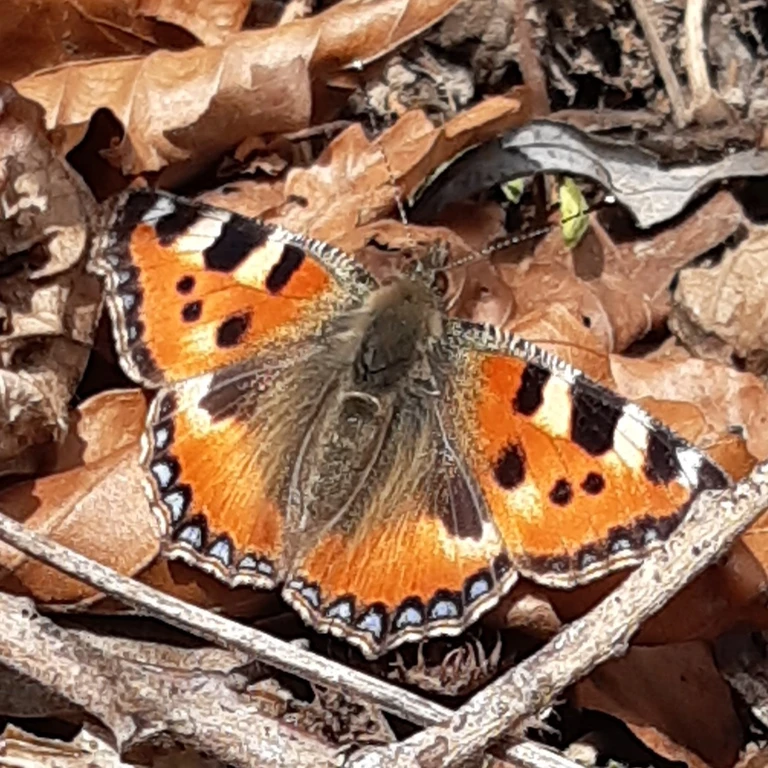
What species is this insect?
Aglais urticae
